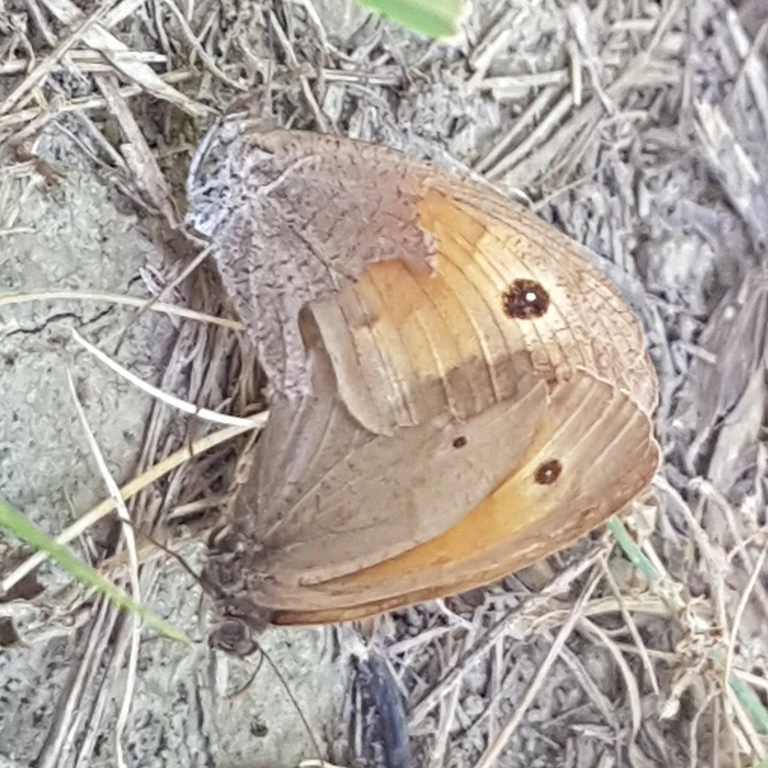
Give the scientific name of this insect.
Maniola jurtina
